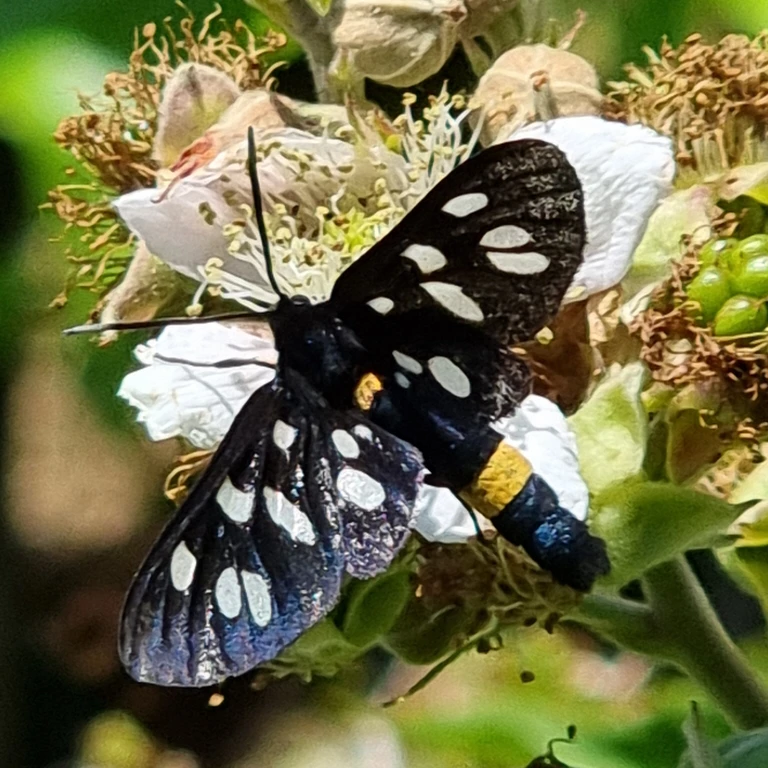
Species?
Amata phegea
